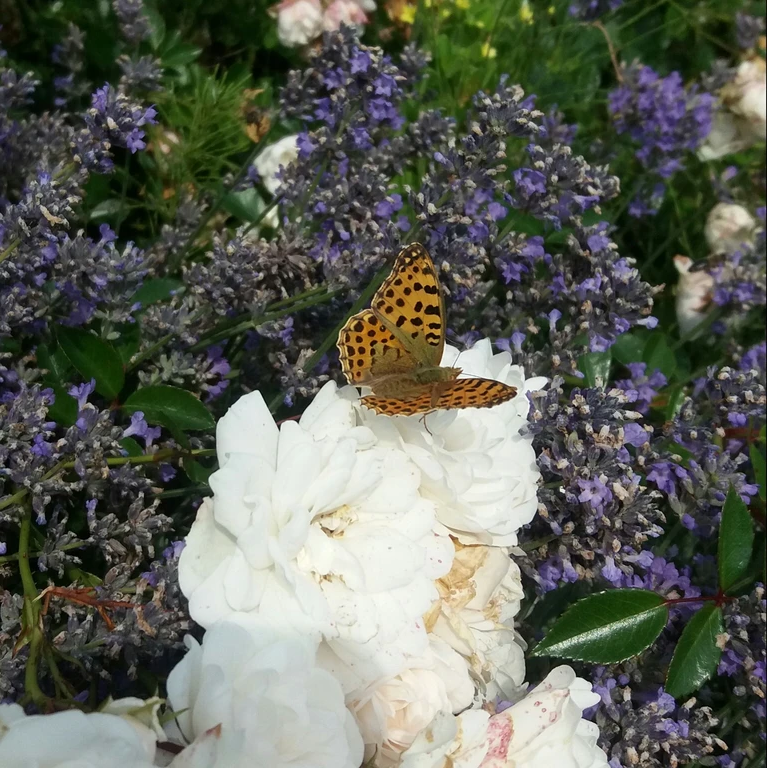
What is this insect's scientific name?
Issoria lathonia
